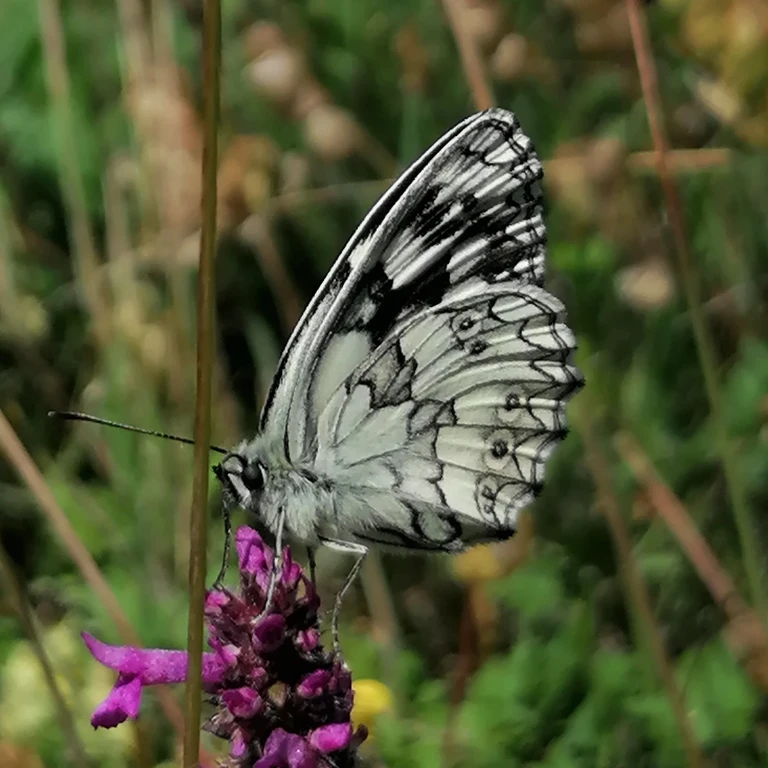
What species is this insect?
Melanargia galathea
